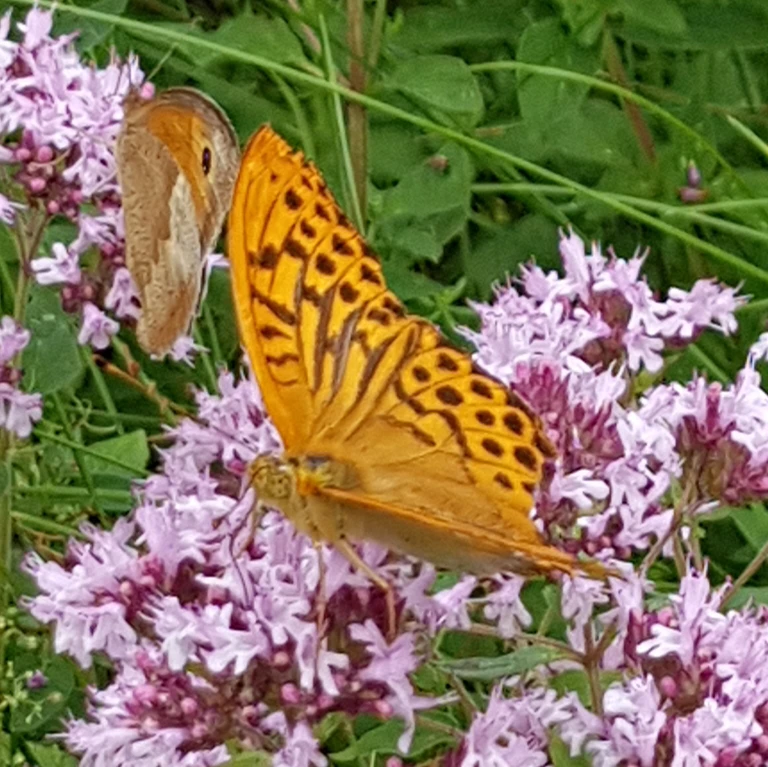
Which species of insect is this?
Argynnis paphia
